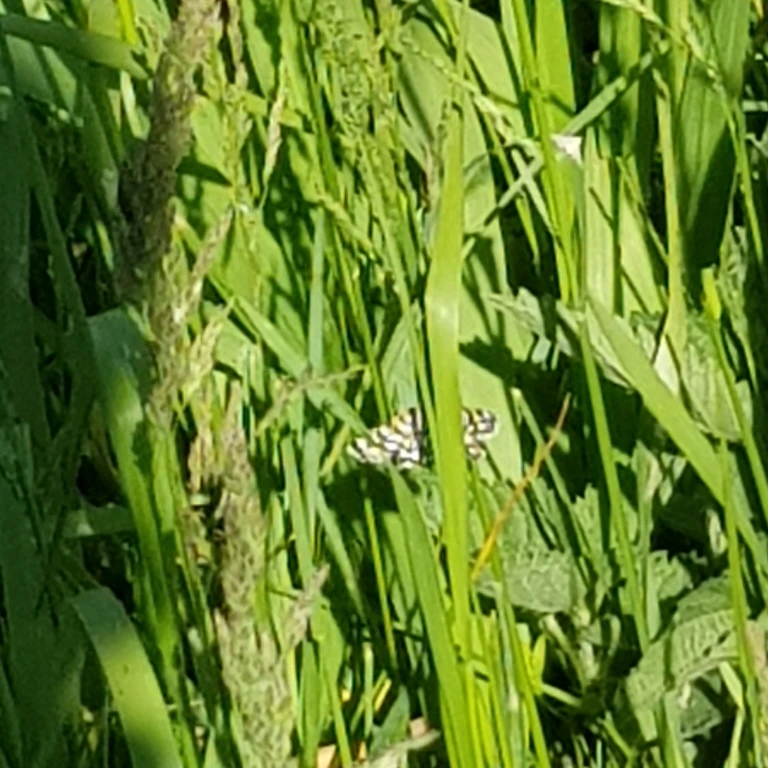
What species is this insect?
Chiasmia clathrata
